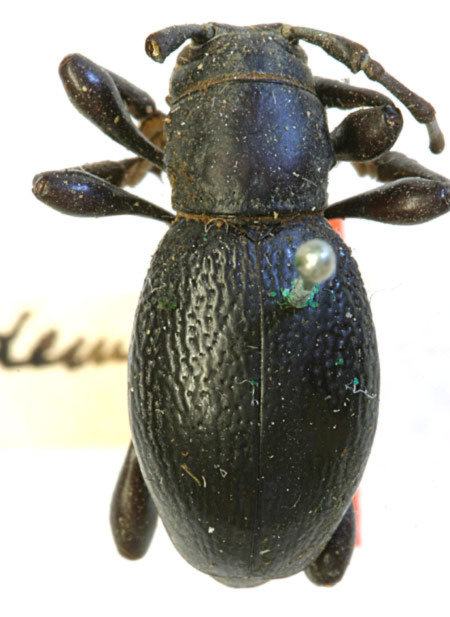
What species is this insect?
Moneilema nubecula (also Moneilema annulatum)
